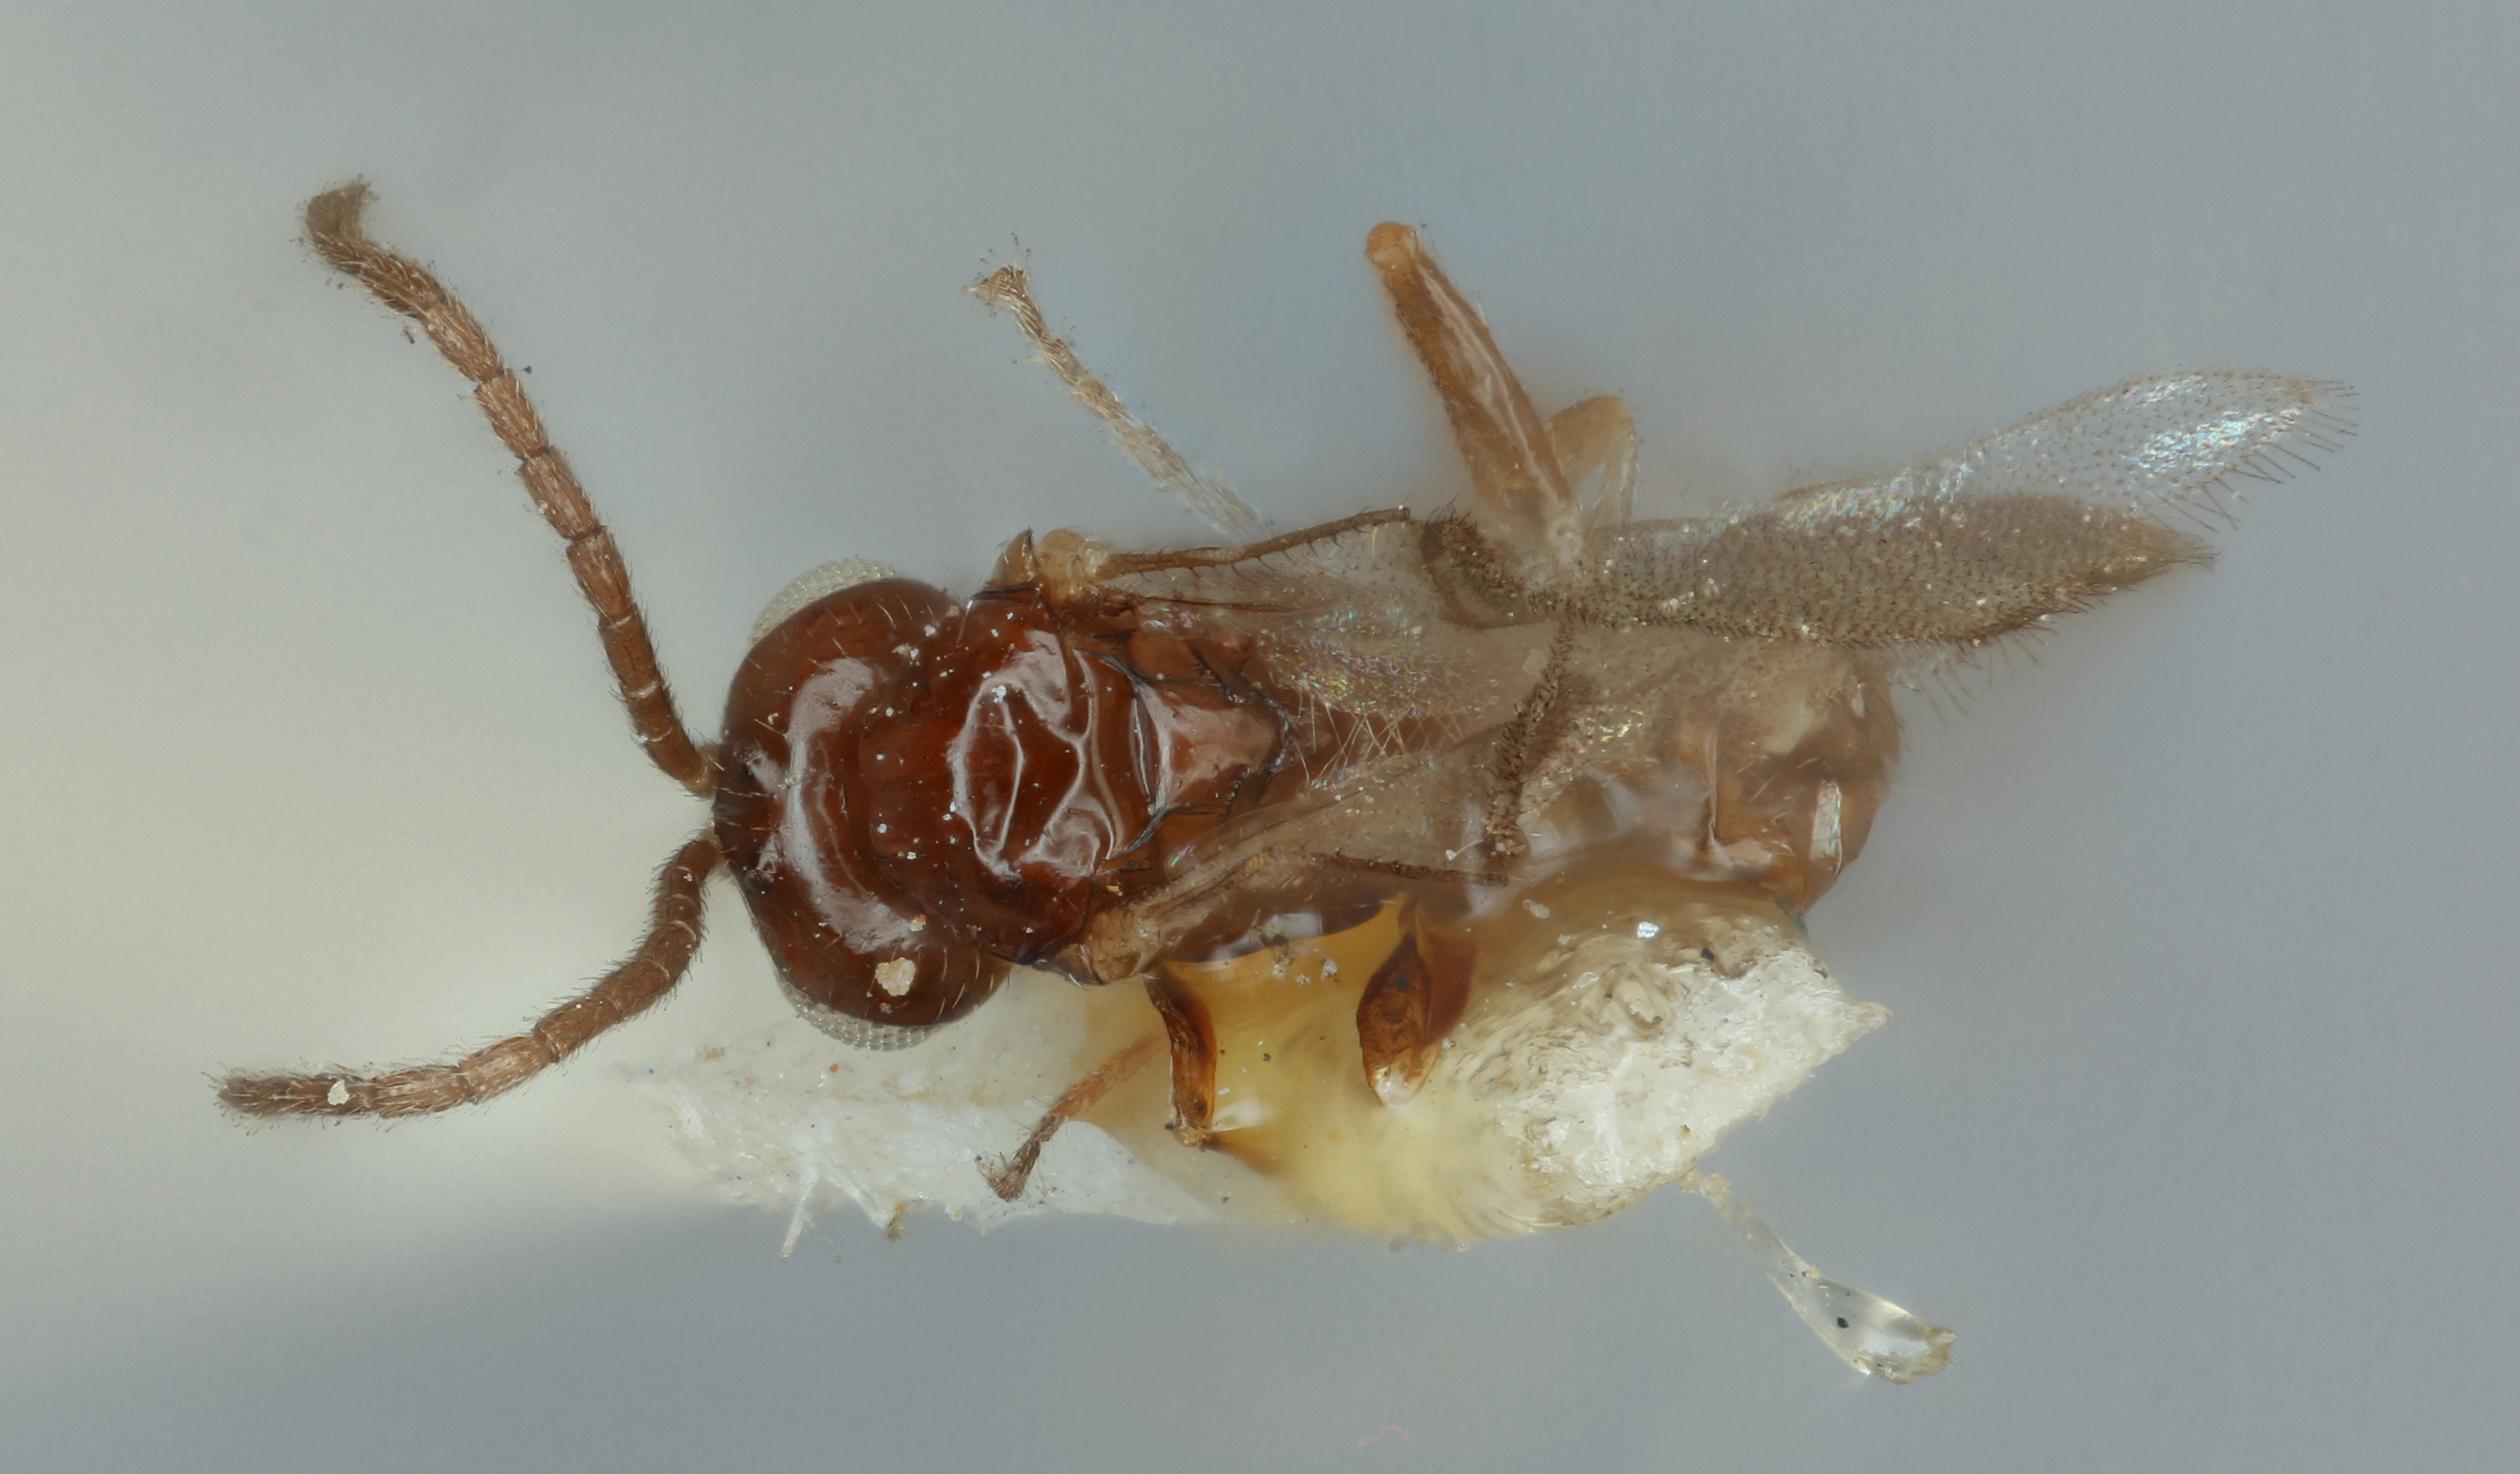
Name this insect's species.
Lysiphlebus cucurbitaphidis
